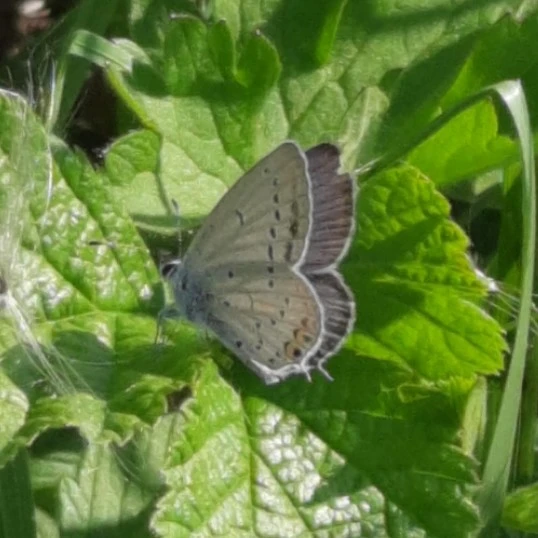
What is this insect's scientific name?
Cupido argiades (also Elkalyce argiades)
